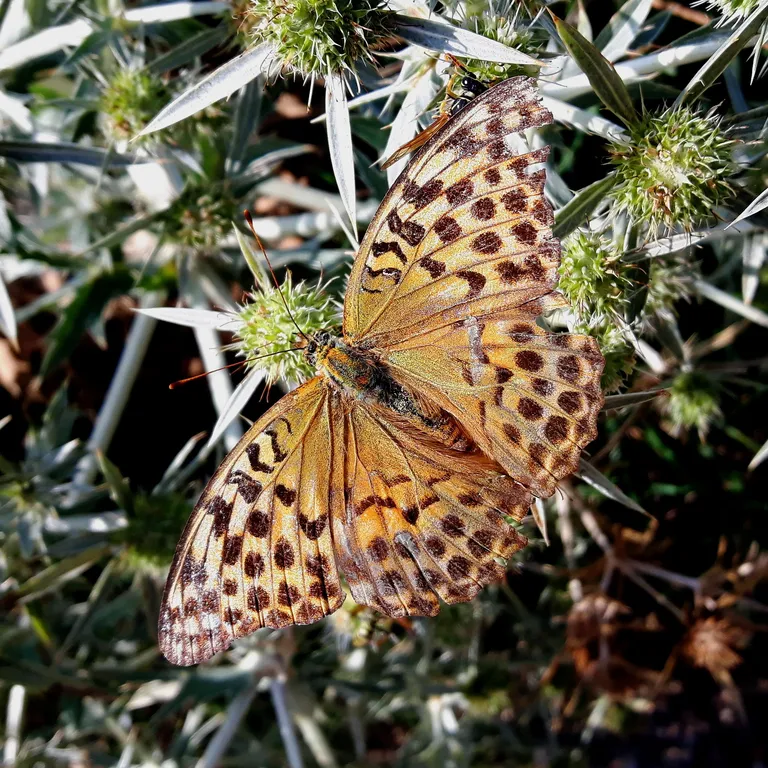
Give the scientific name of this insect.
Argynnis paphia
